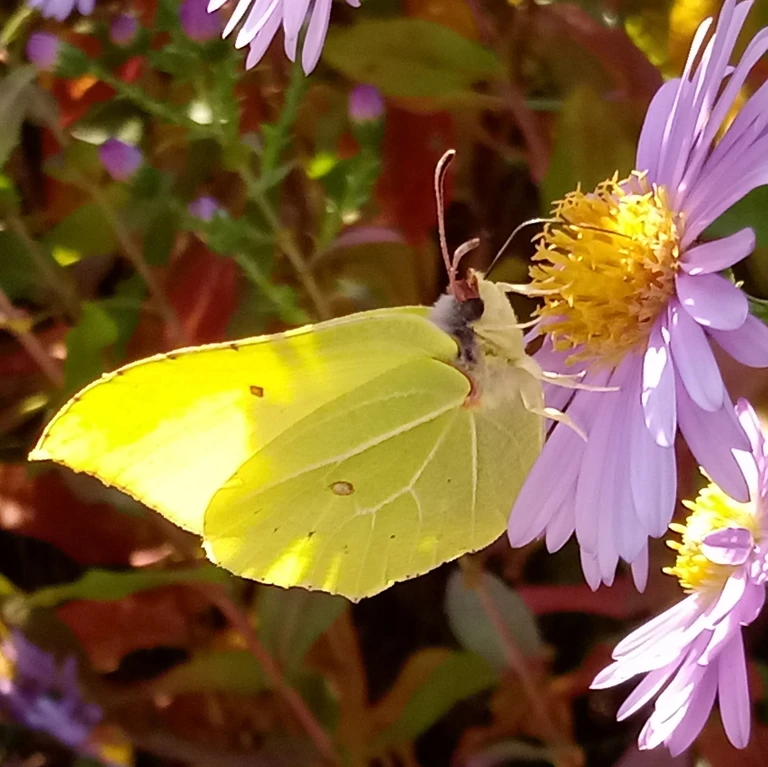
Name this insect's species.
Gonepteryx rhamni
